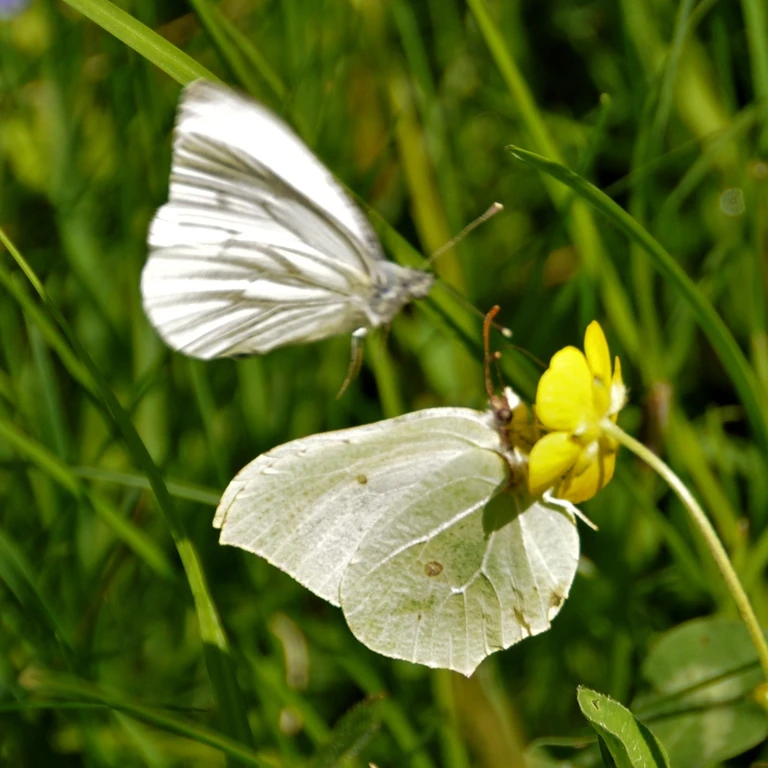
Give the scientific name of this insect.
Gonepteryx rhamni
